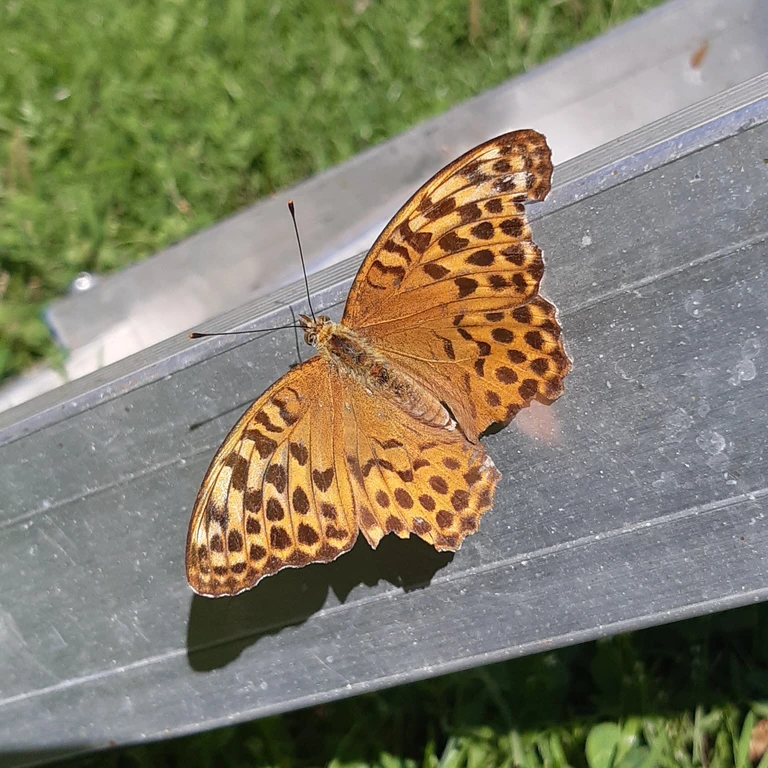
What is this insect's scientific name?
Argynnis paphia
